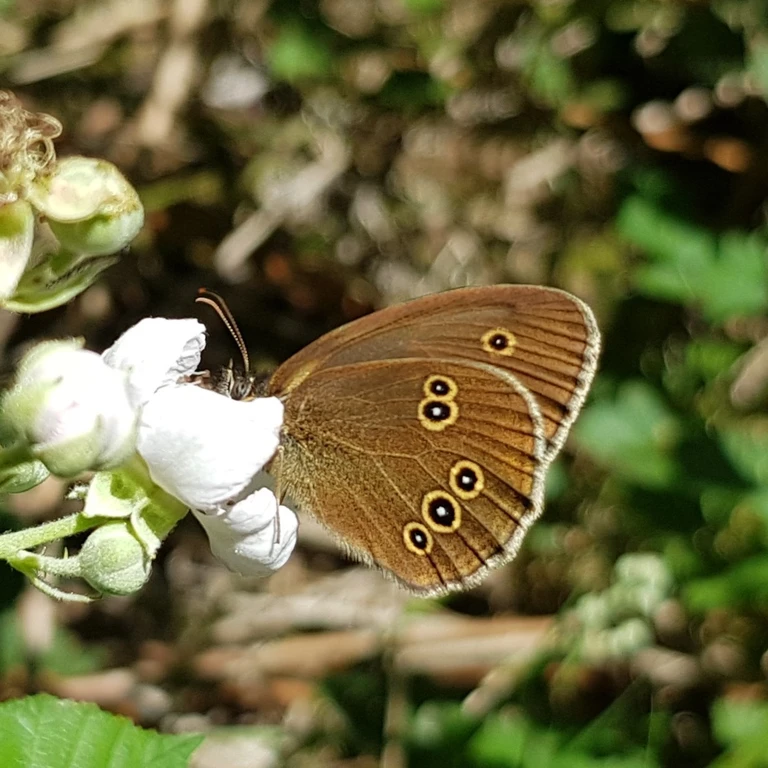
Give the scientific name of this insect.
Aphantopus hyperantus
